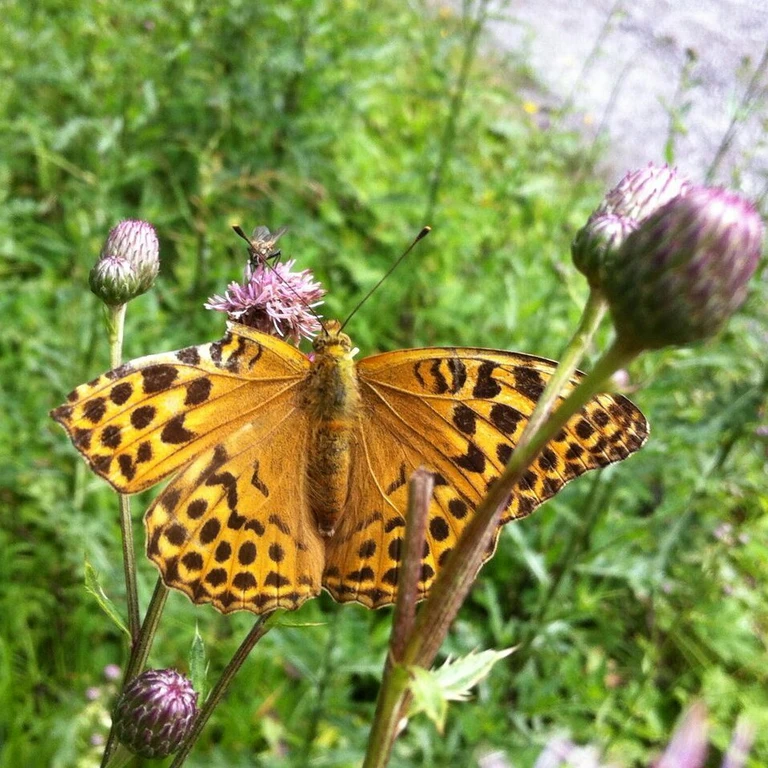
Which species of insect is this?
Argynnis paphia
